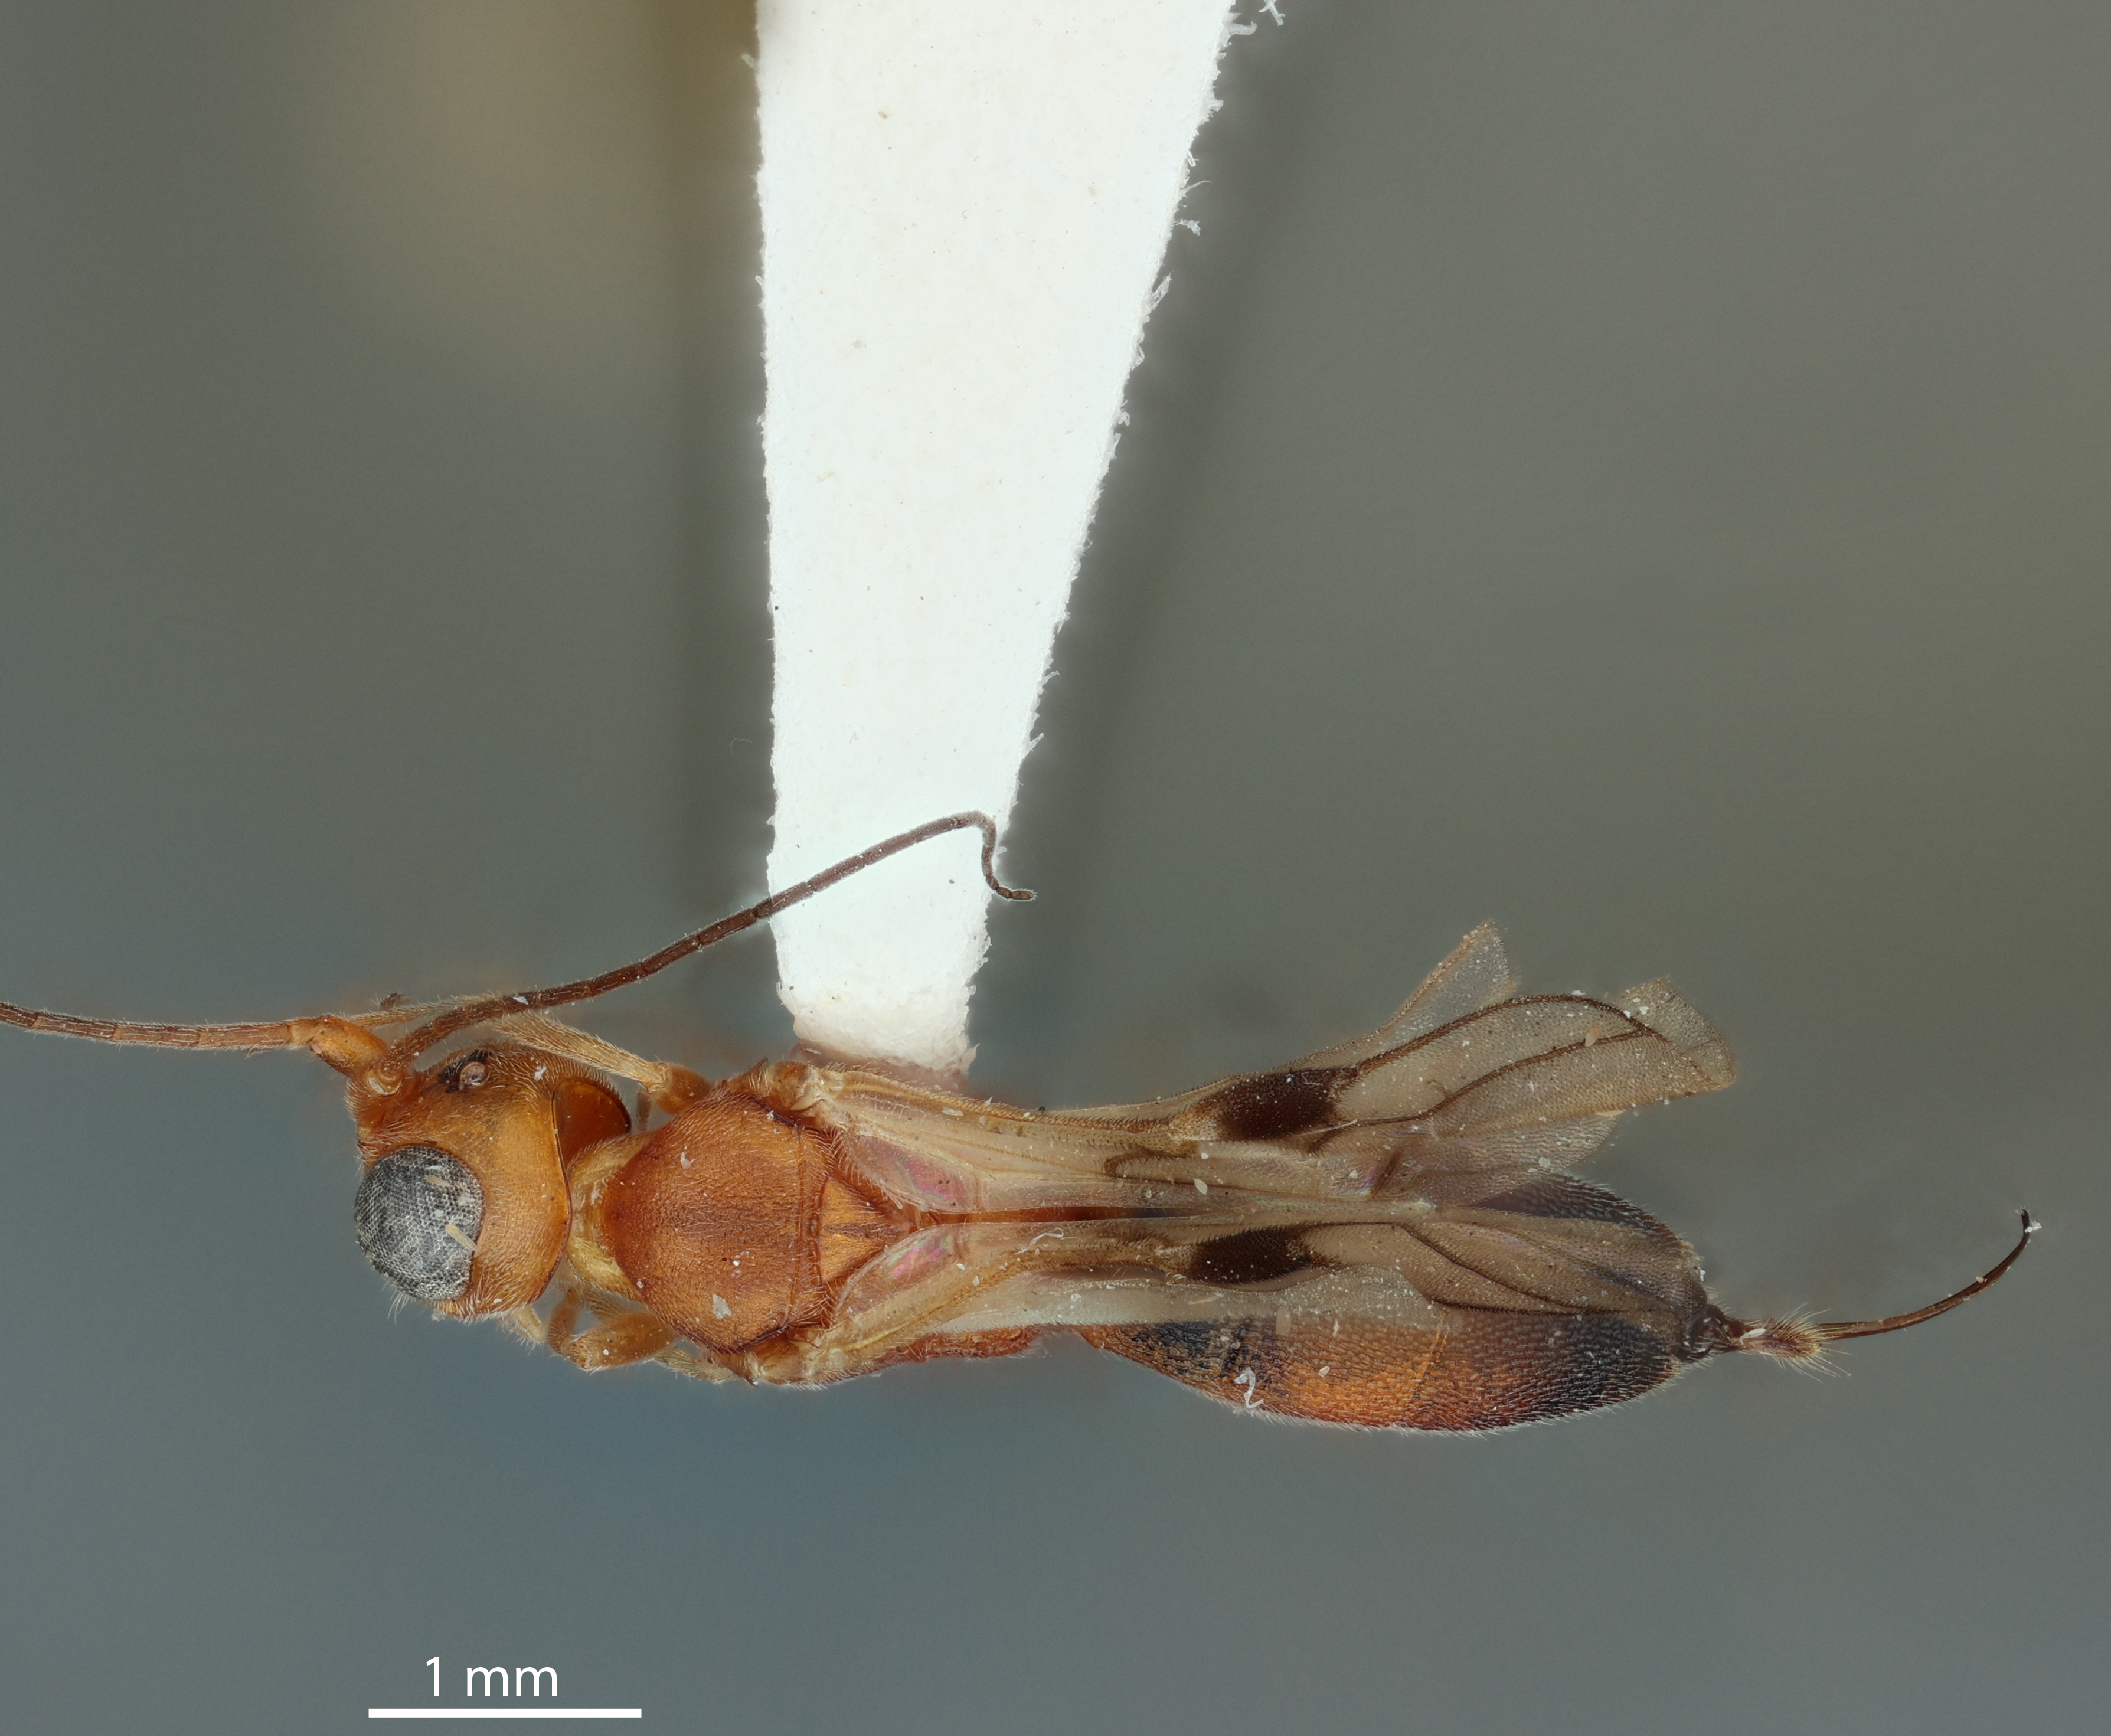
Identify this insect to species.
Phanerotoma filicornis
